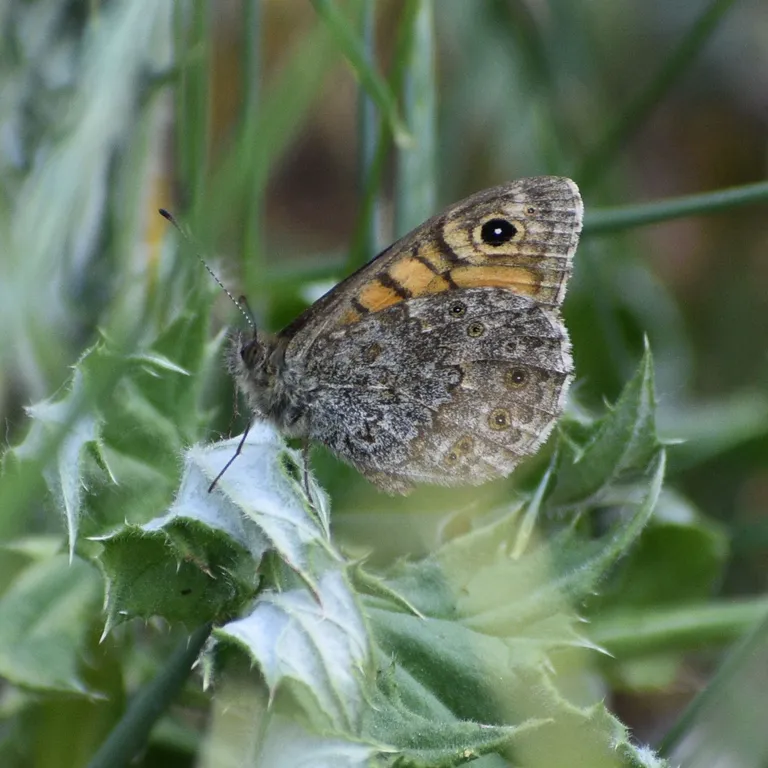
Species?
Lasiommata megera (also Pararge megera)
